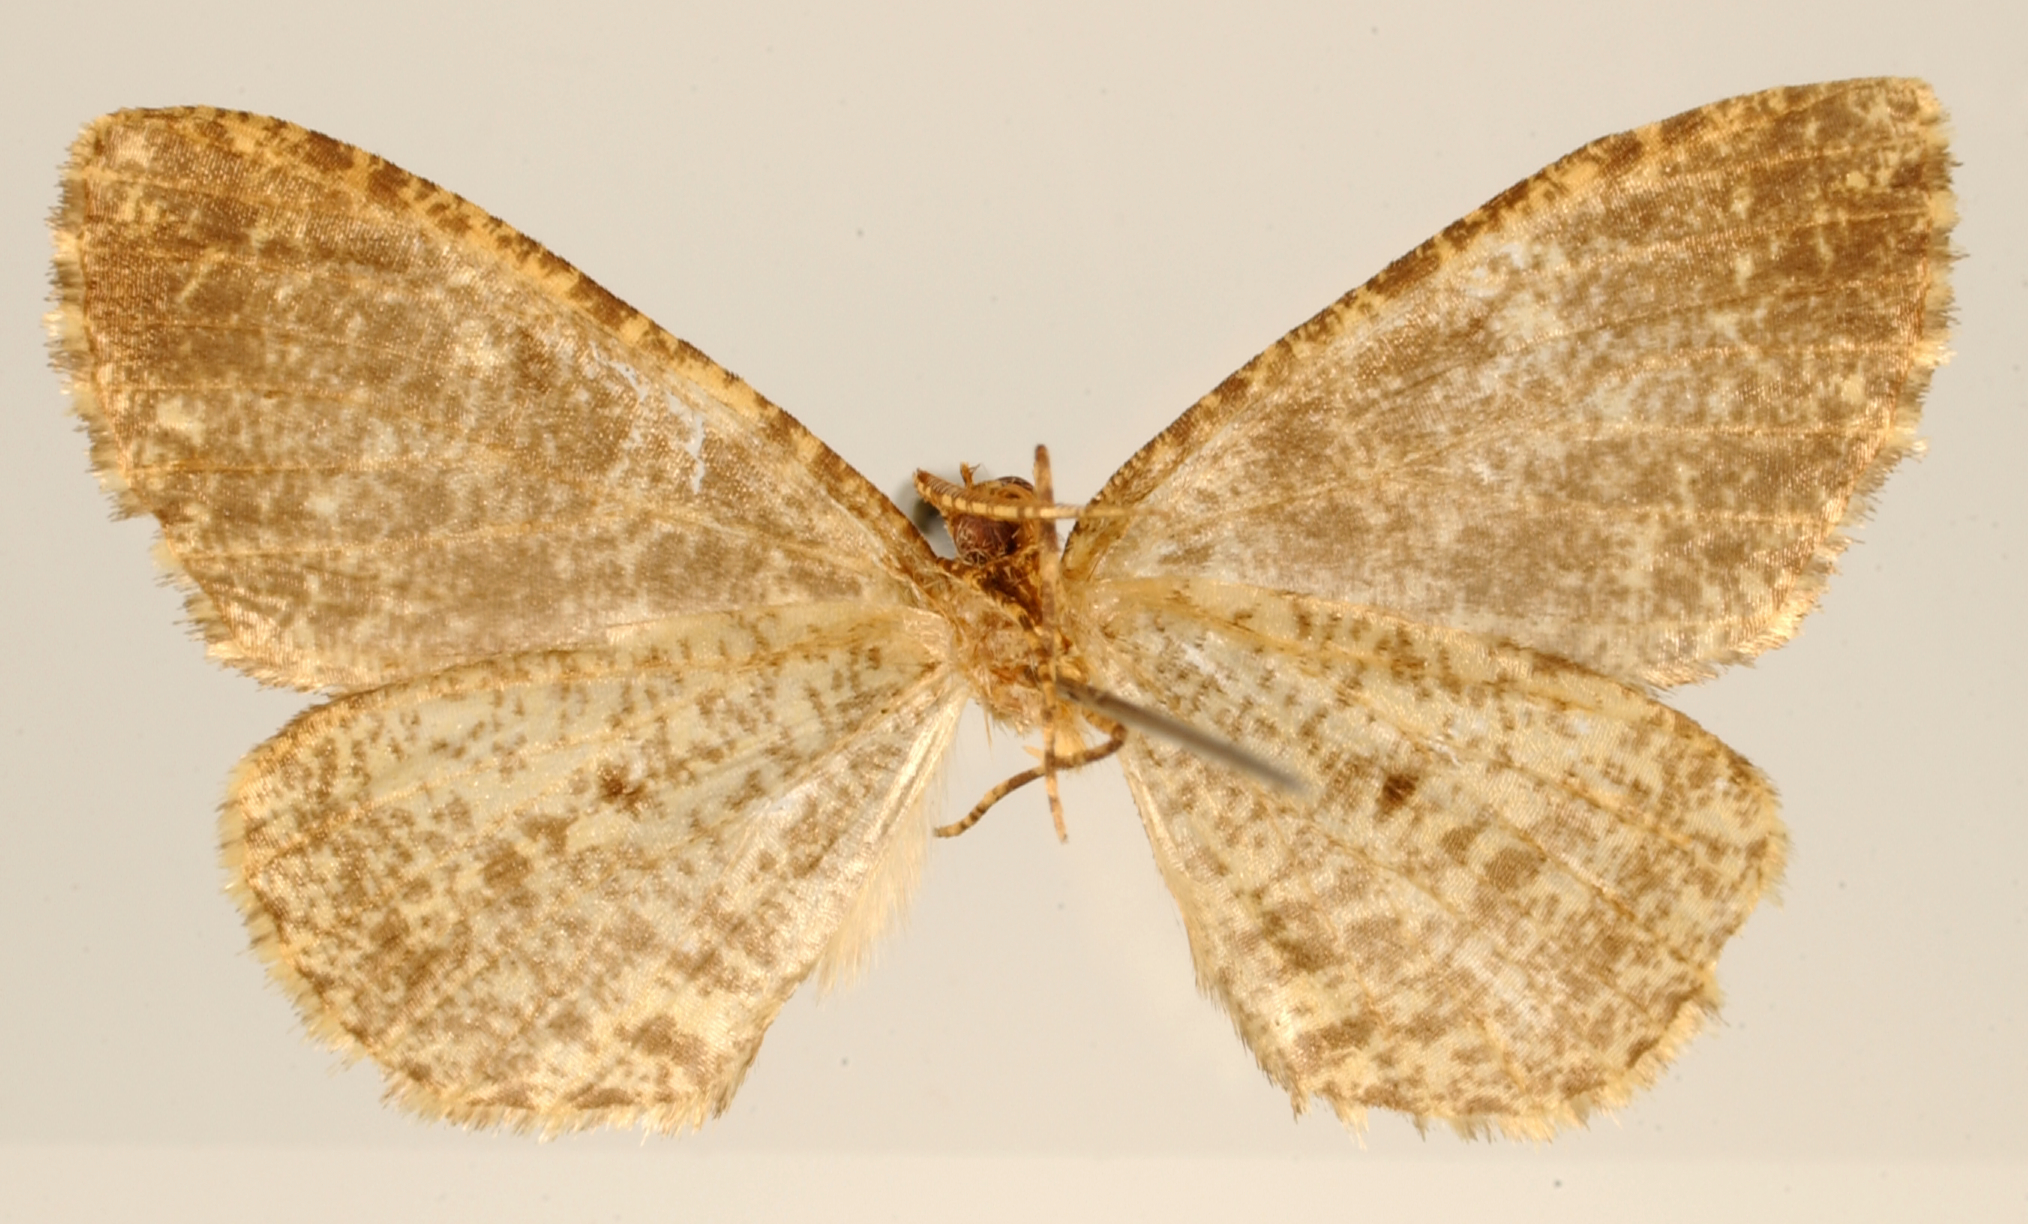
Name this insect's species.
Anavinemina promuraena
